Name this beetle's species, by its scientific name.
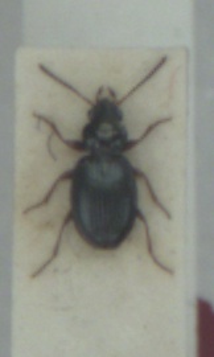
Bembidion schueppelii
